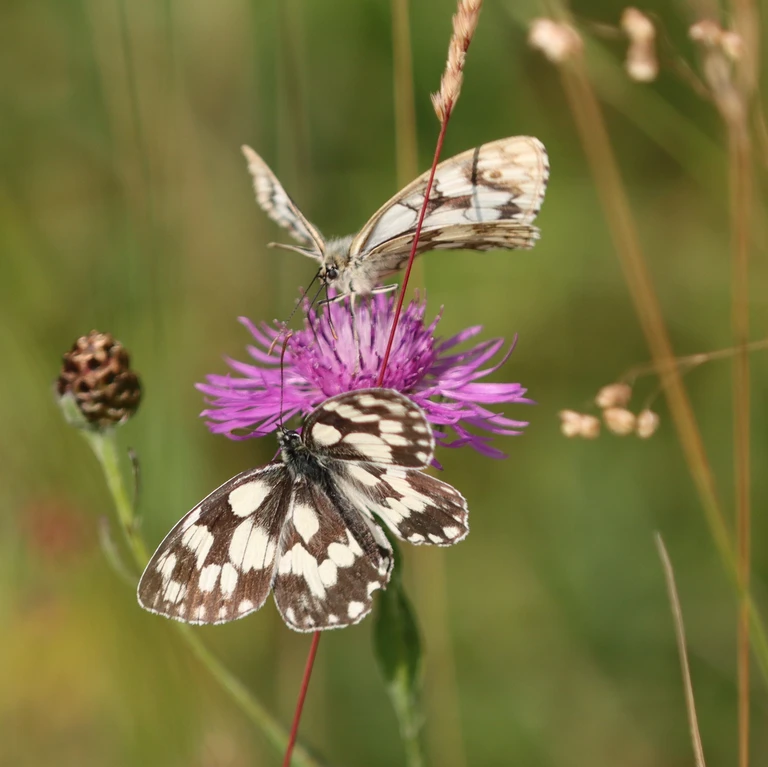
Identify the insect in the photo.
Melanargia galathea
